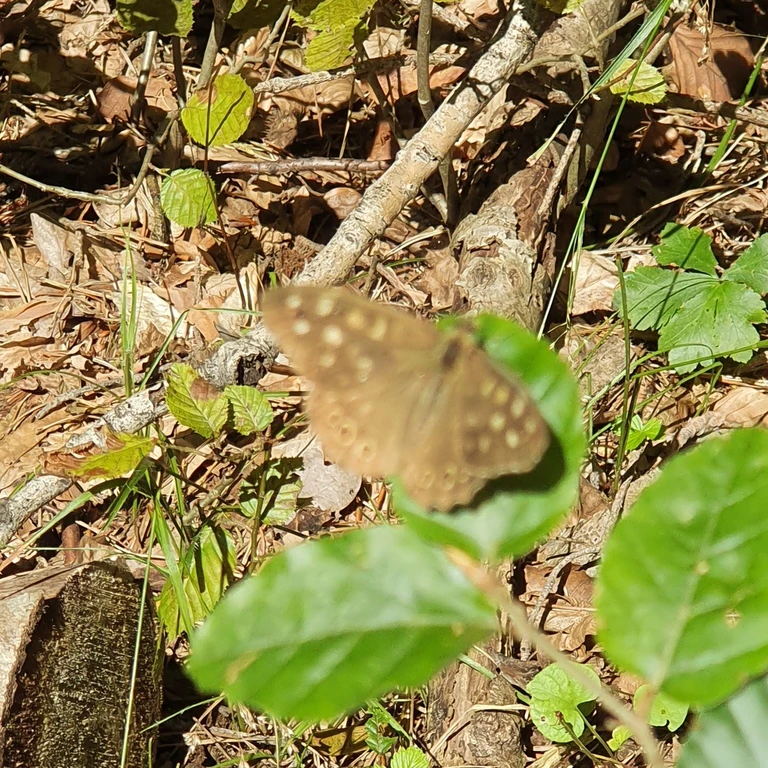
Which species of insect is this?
Pararge aegeria
